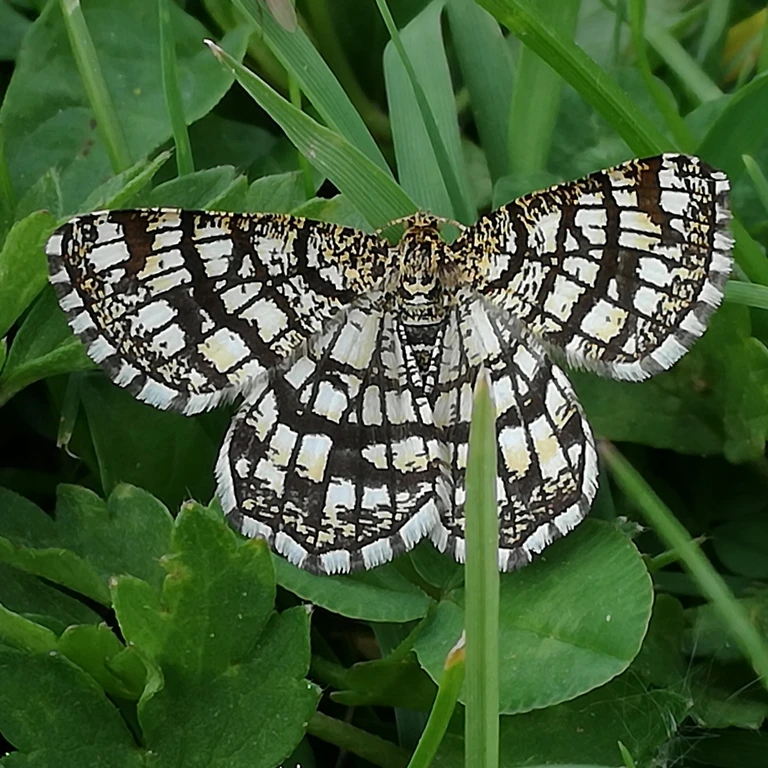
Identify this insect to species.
Chiasmia clathrata
